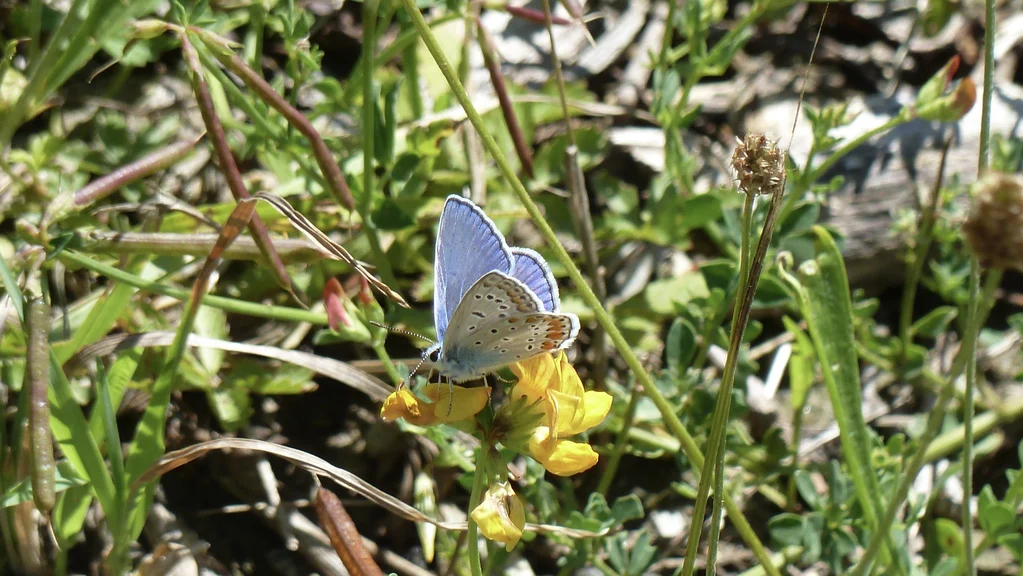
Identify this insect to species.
Polyommatus icarus
